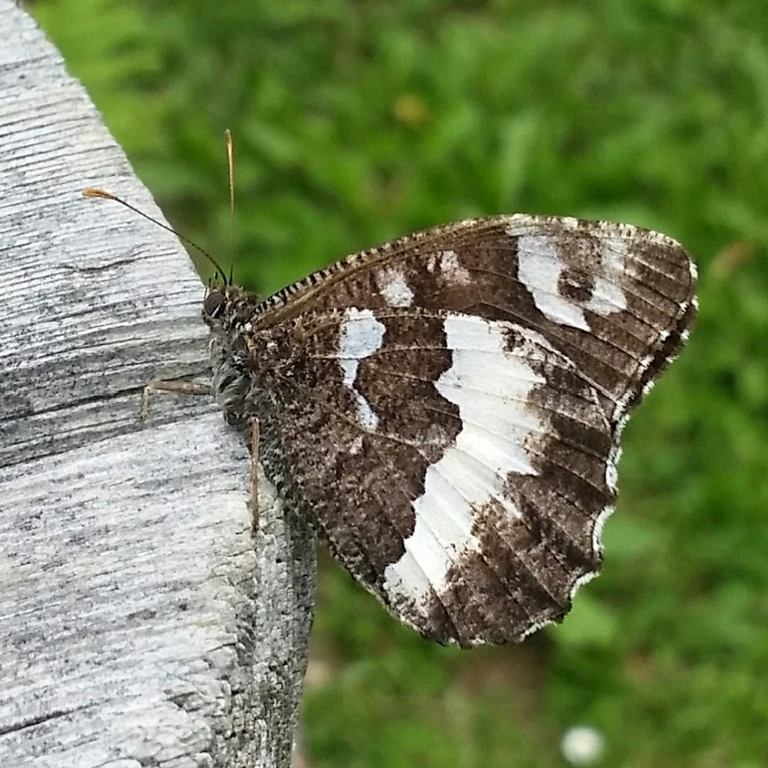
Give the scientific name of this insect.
Brintesia circe
